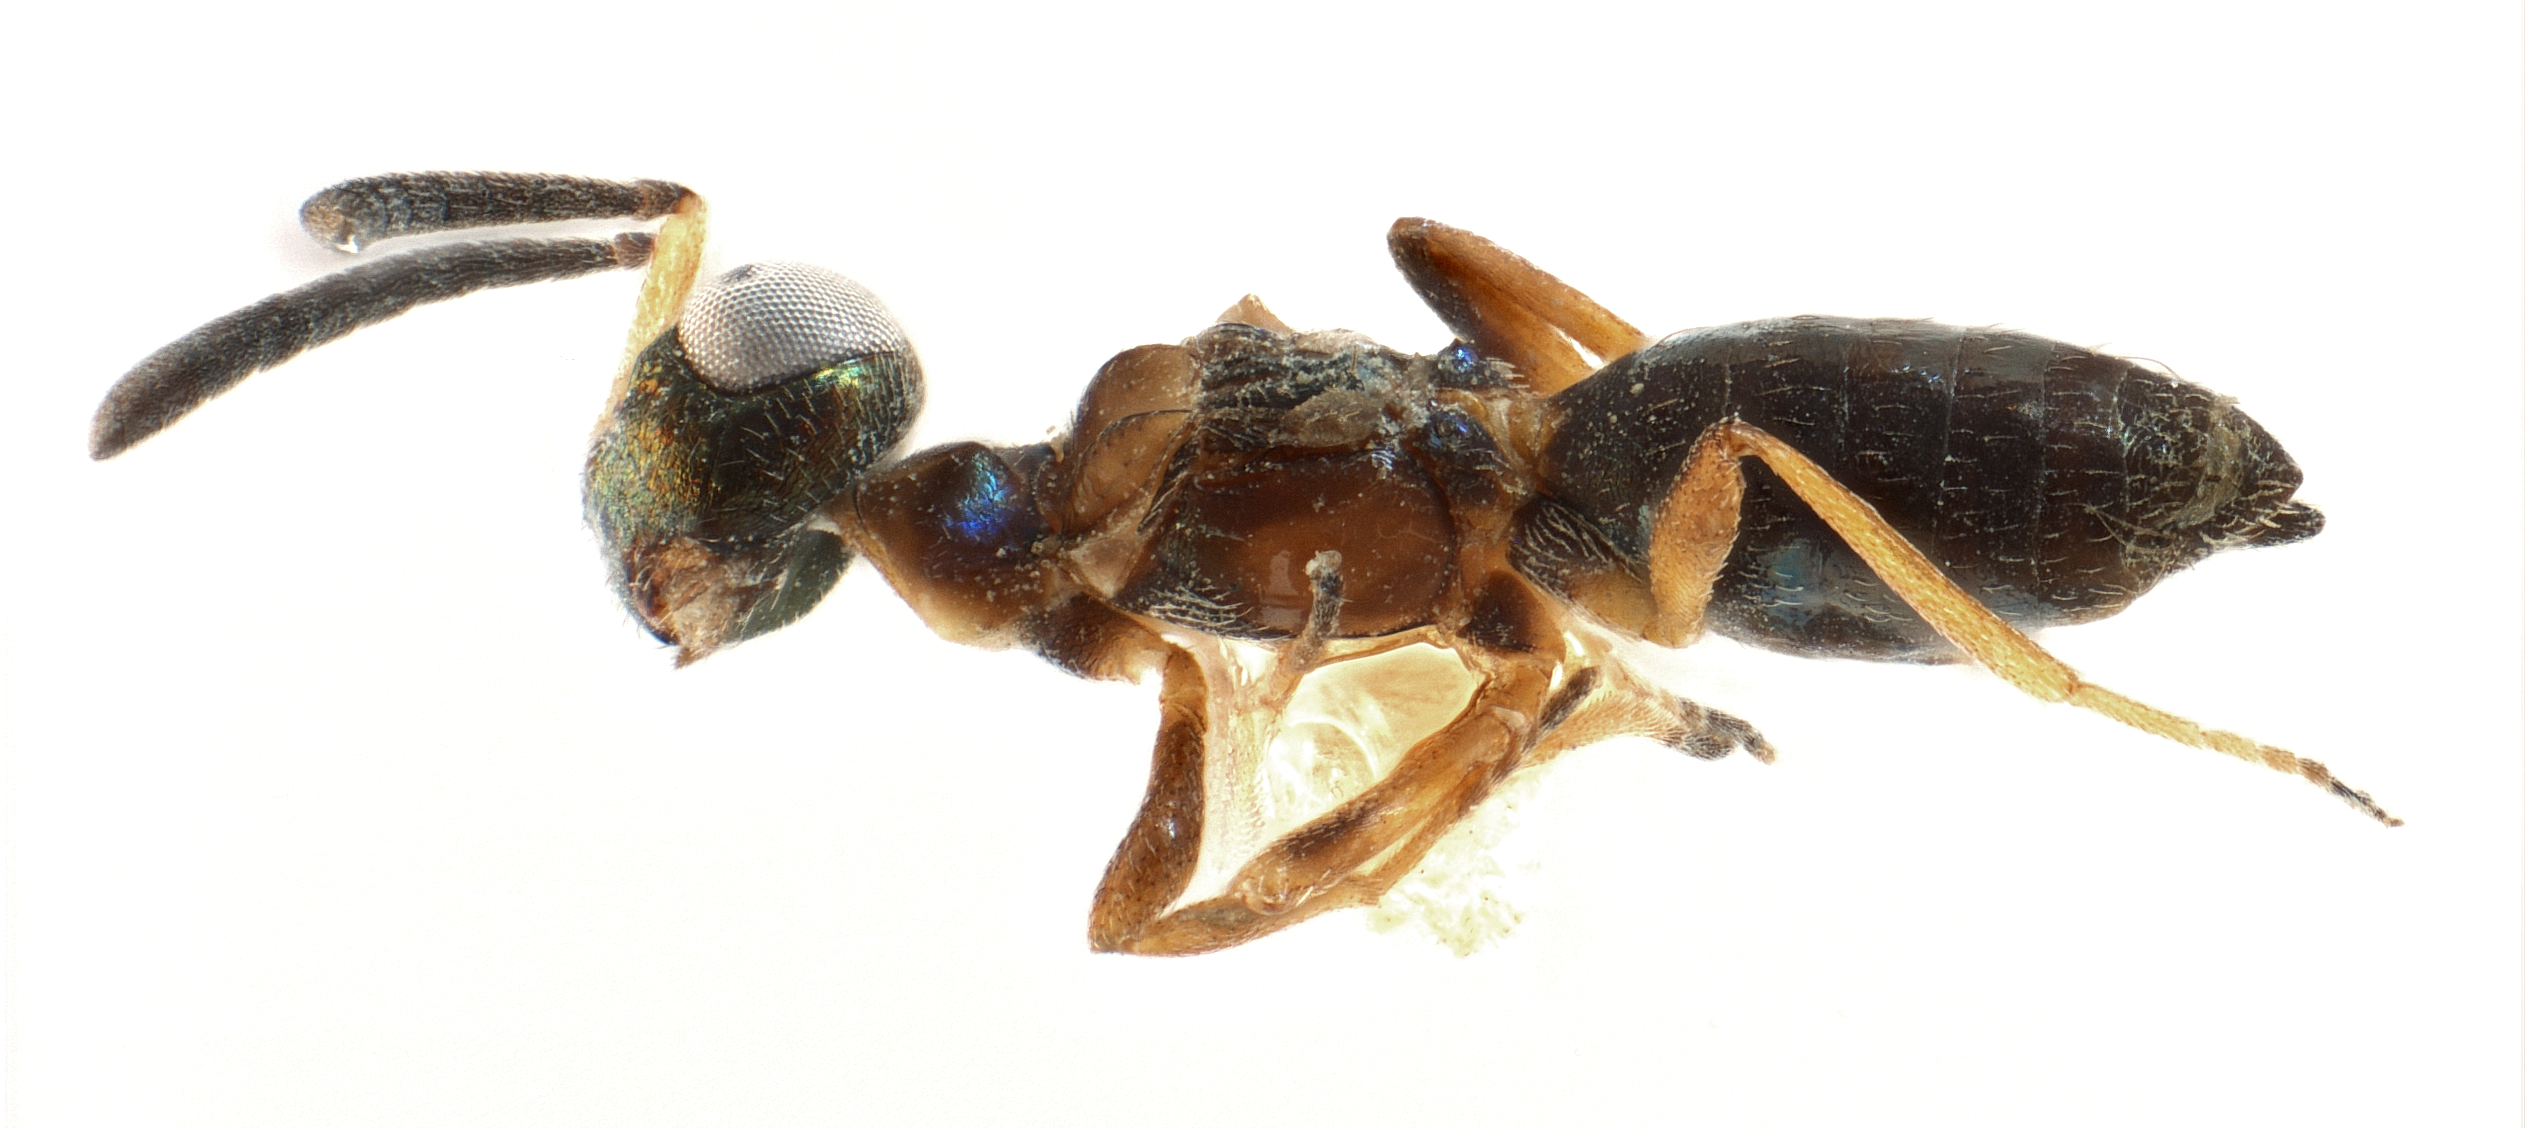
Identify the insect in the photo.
Merostenus excavatus
